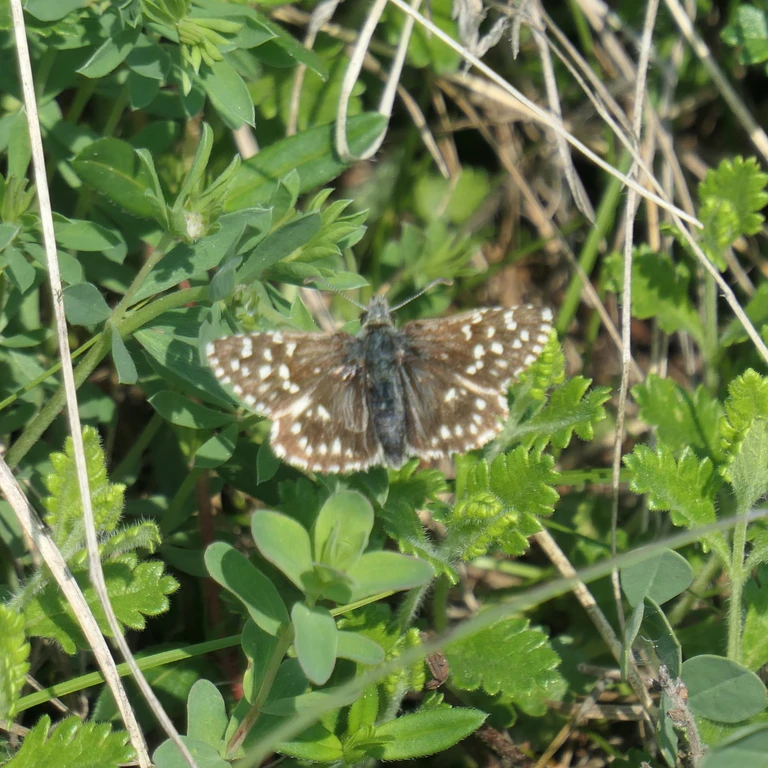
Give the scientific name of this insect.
Pyrgus malvae
